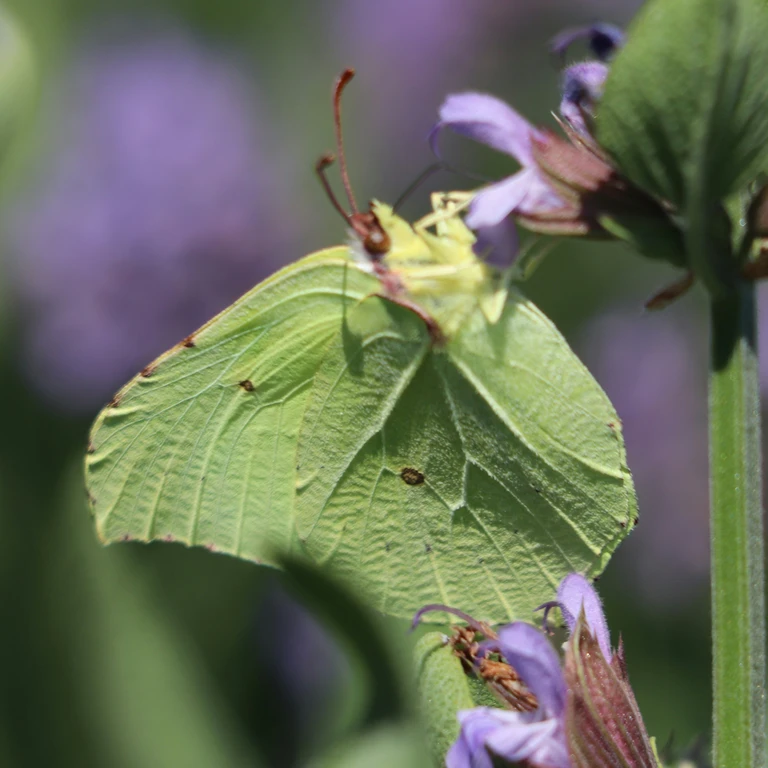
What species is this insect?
Gonepteryx rhamni
